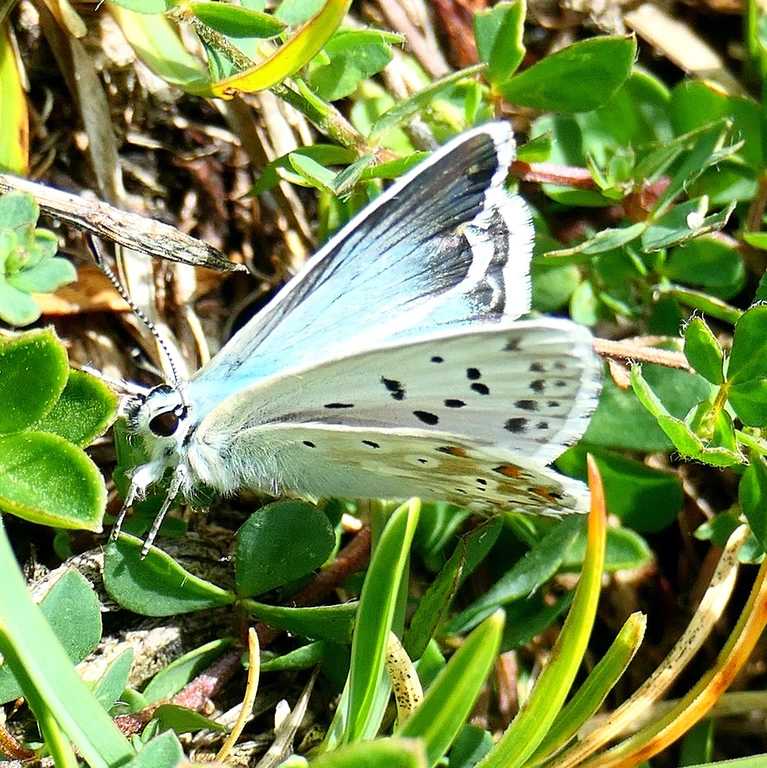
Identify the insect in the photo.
Lysandra coridon
